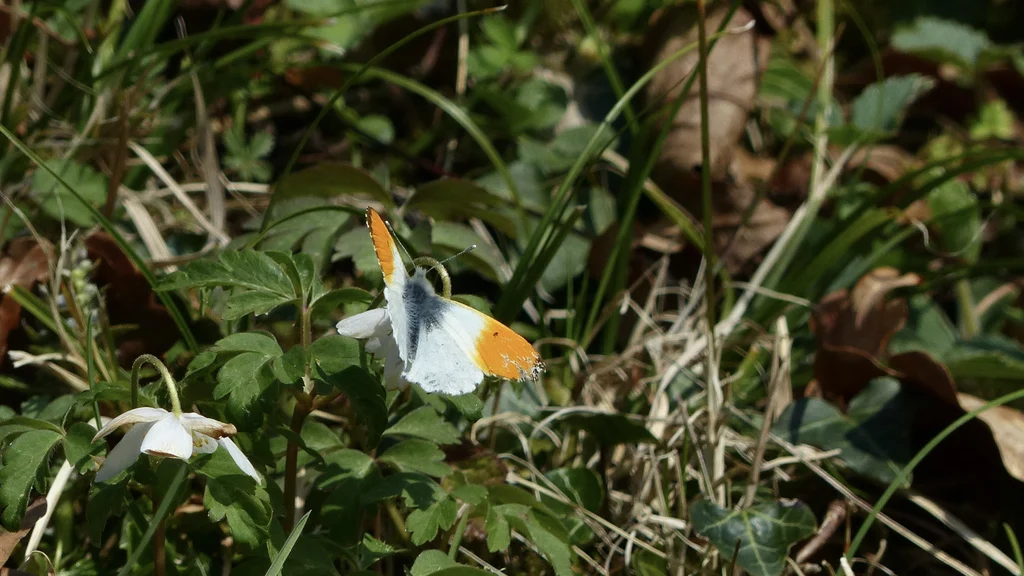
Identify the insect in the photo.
Anthocharis cardamines
